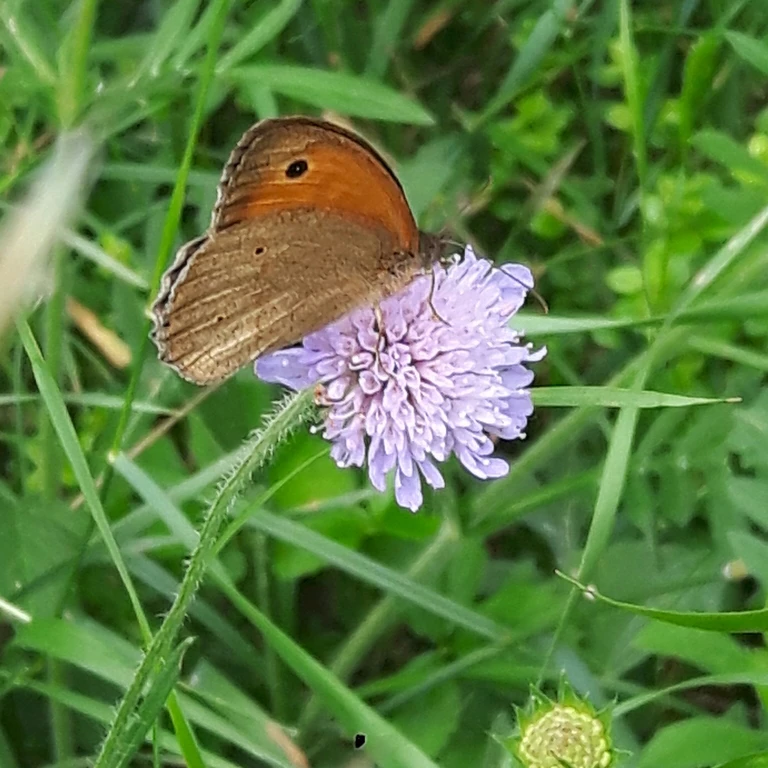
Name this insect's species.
Maniola jurtina
